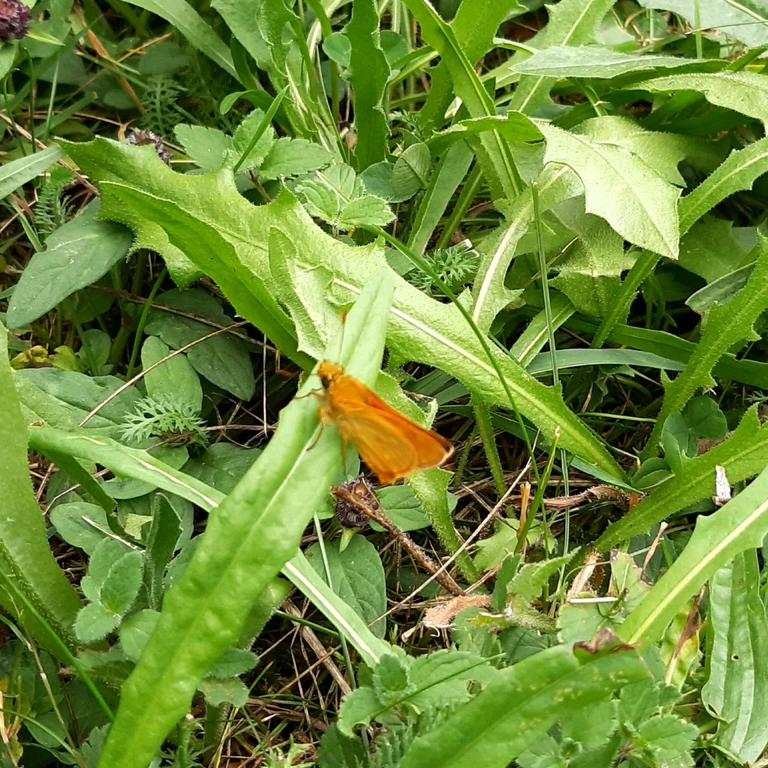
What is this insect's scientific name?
Ochlodes sylvanus (also Ochlodes venata)
